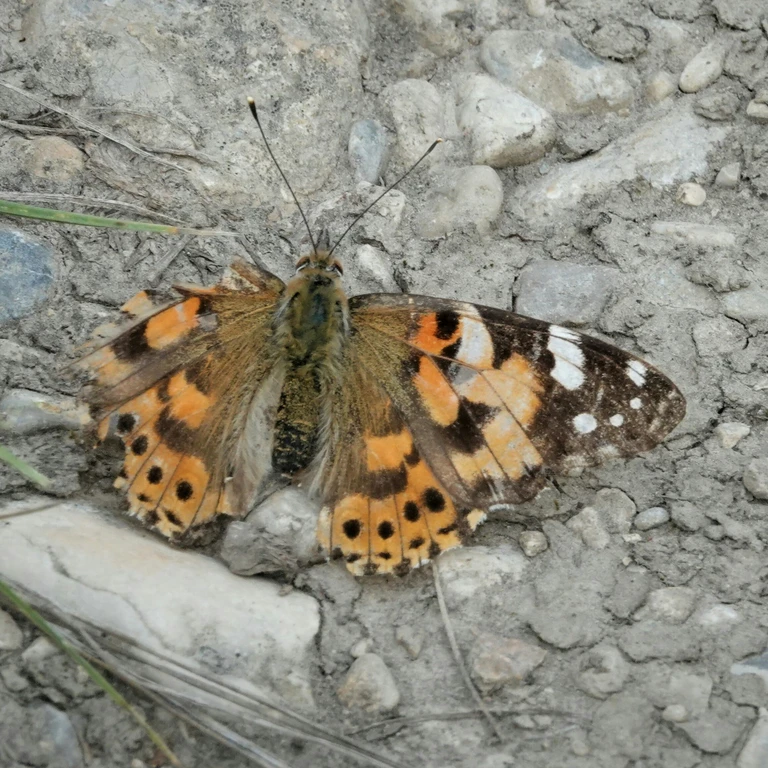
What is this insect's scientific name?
Vanessa cardui
